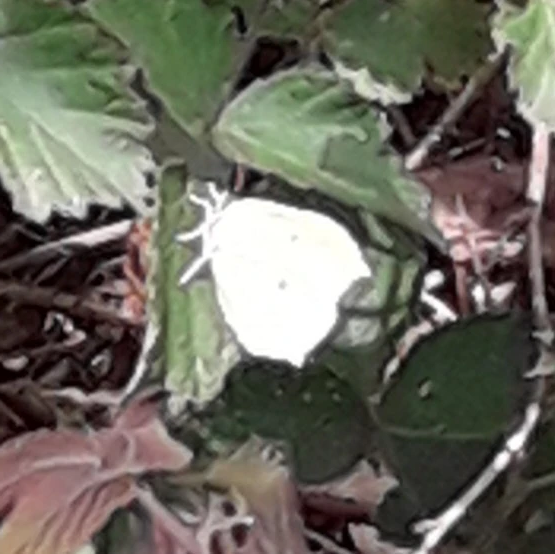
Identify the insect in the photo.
Gonepteryx rhamni
